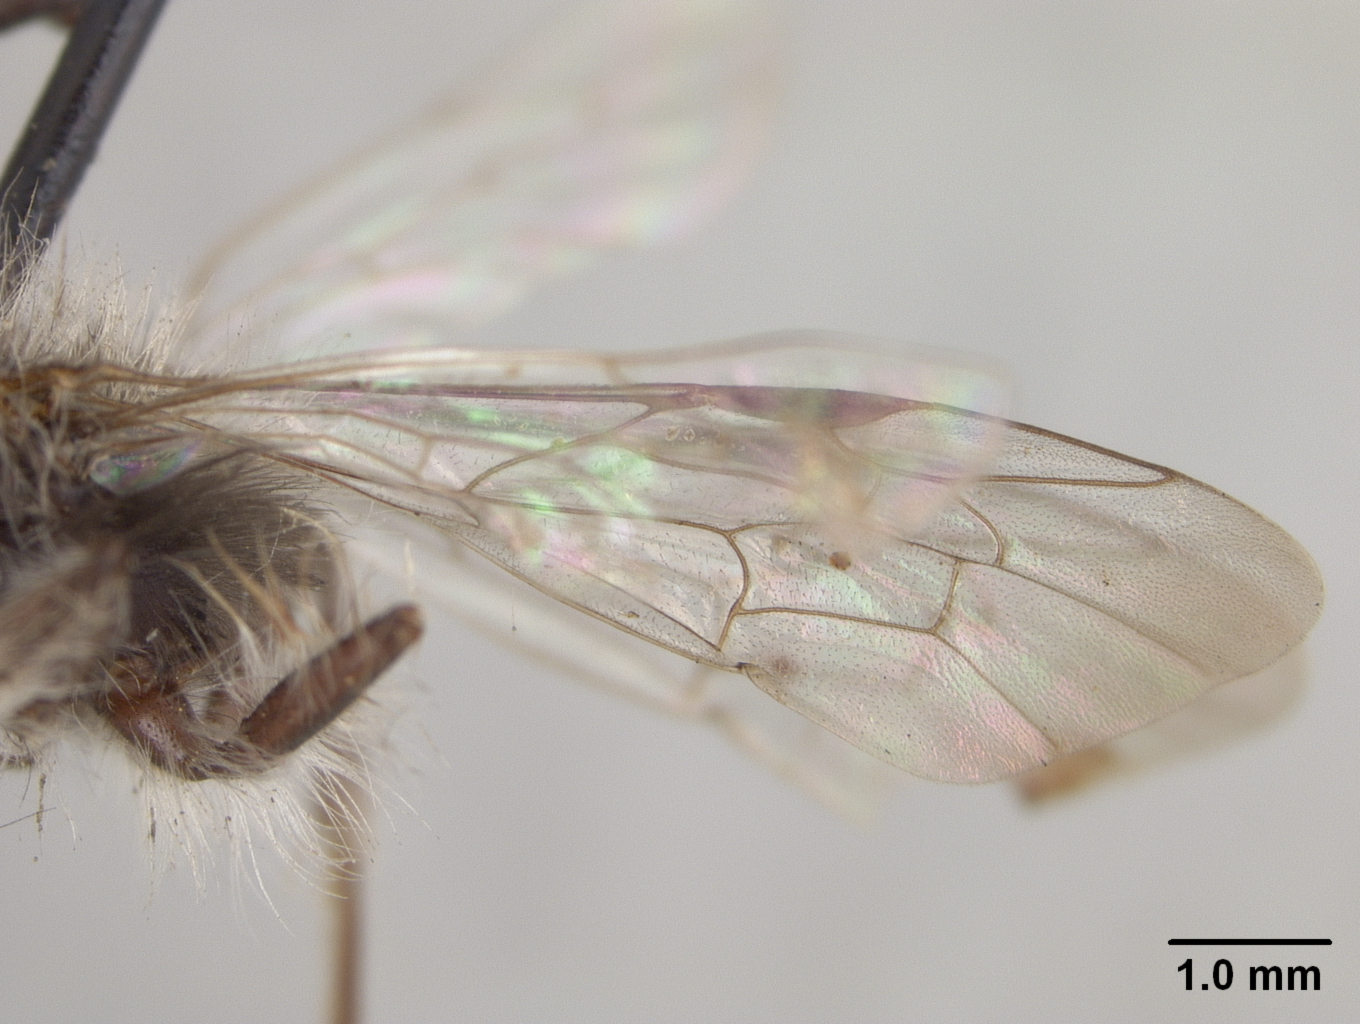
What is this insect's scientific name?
Andrena perarmata
